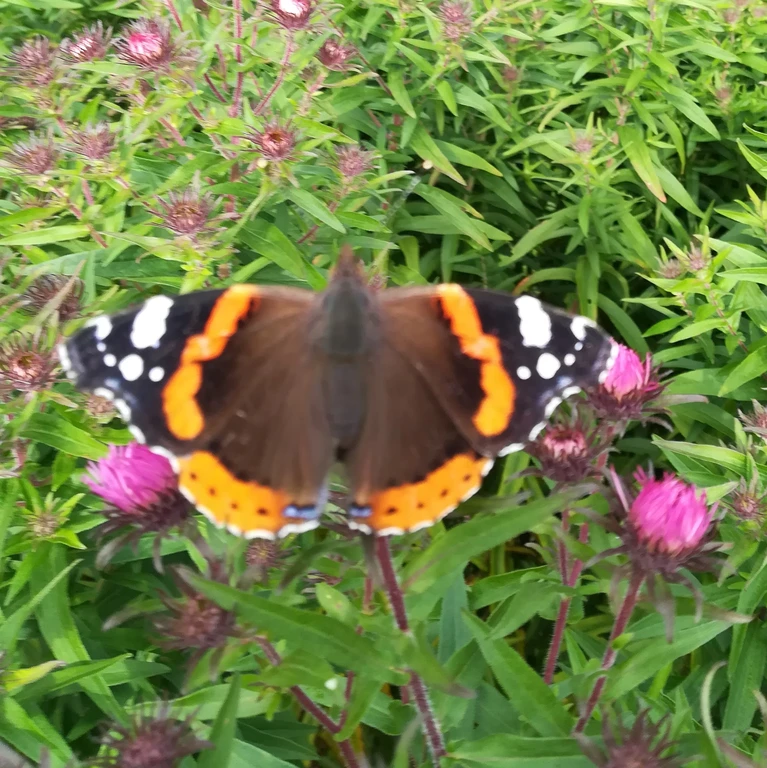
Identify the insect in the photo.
Vanessa atalanta
